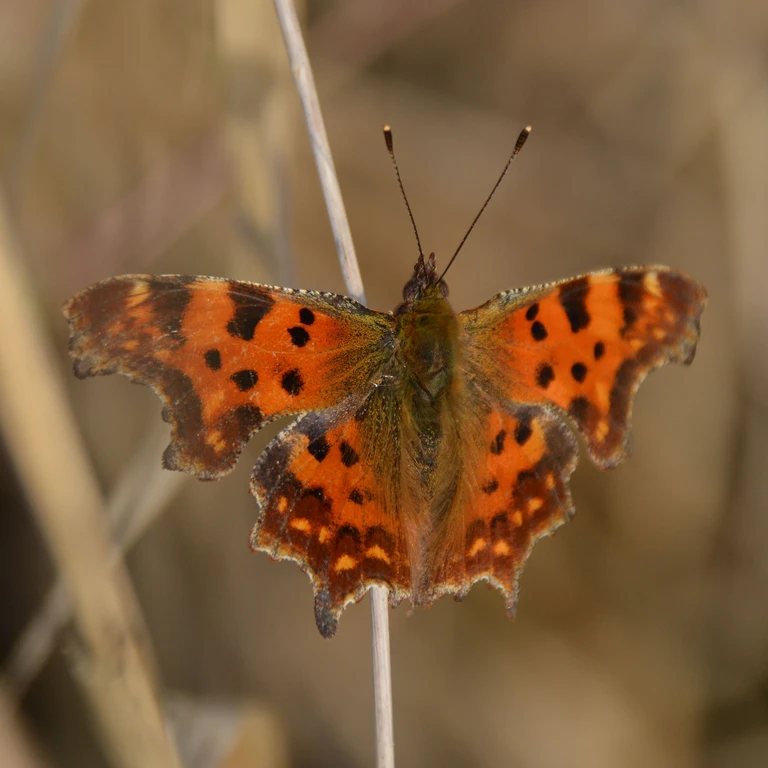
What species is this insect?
Polygonia c-album
